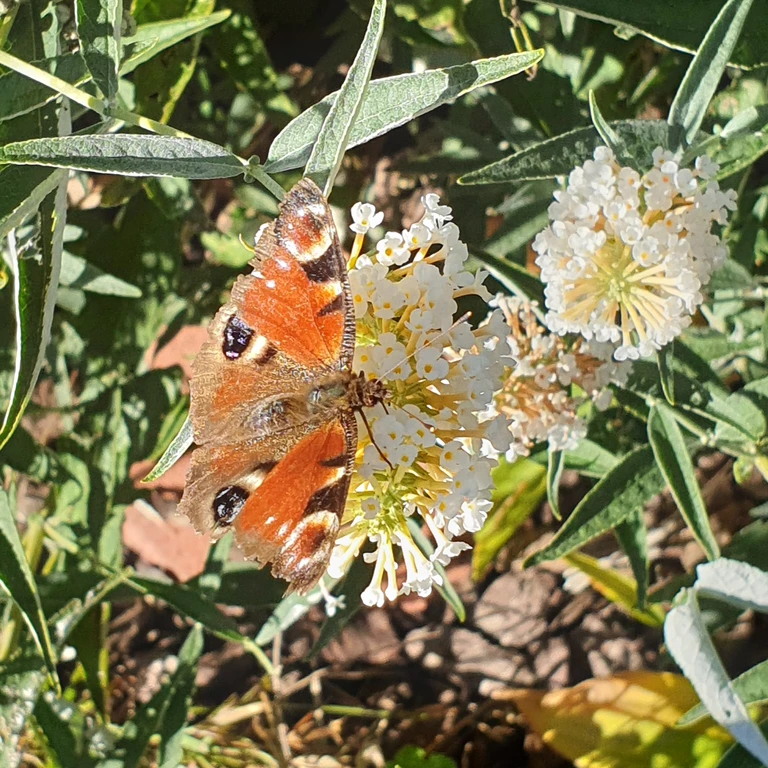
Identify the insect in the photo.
Aglais io
